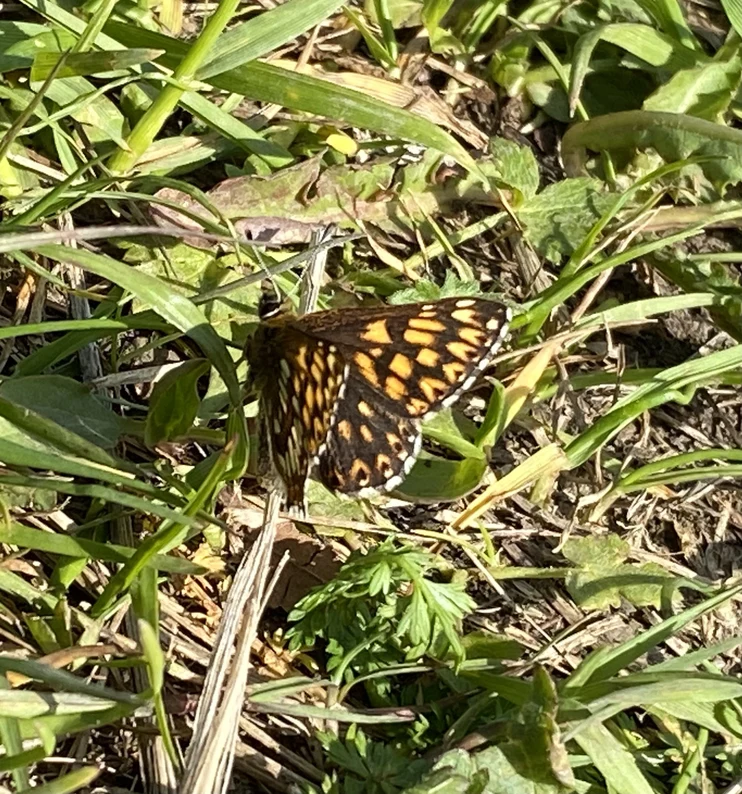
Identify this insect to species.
Hamearis lucina
